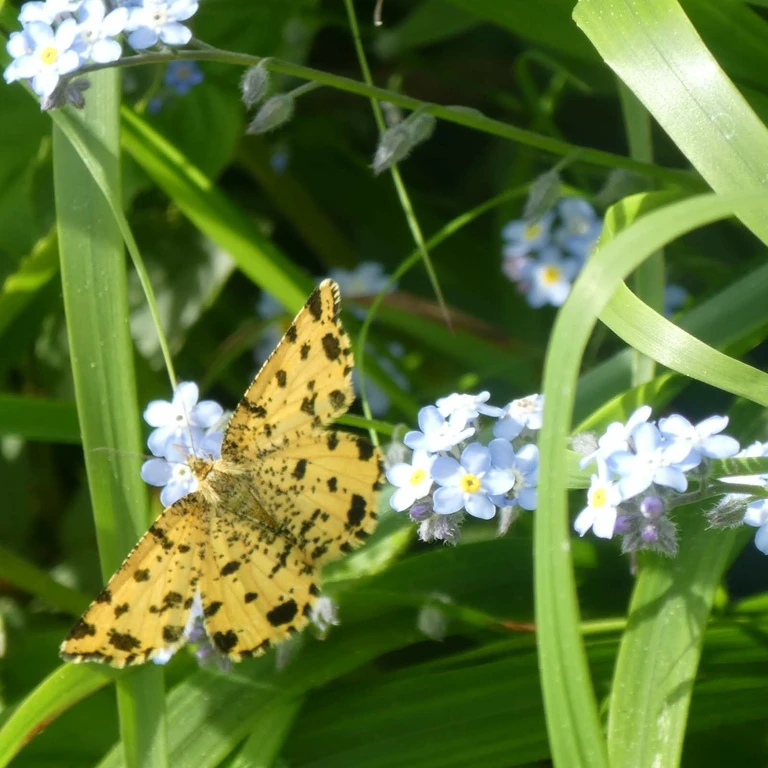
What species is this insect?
Pseudopanthera macularia
